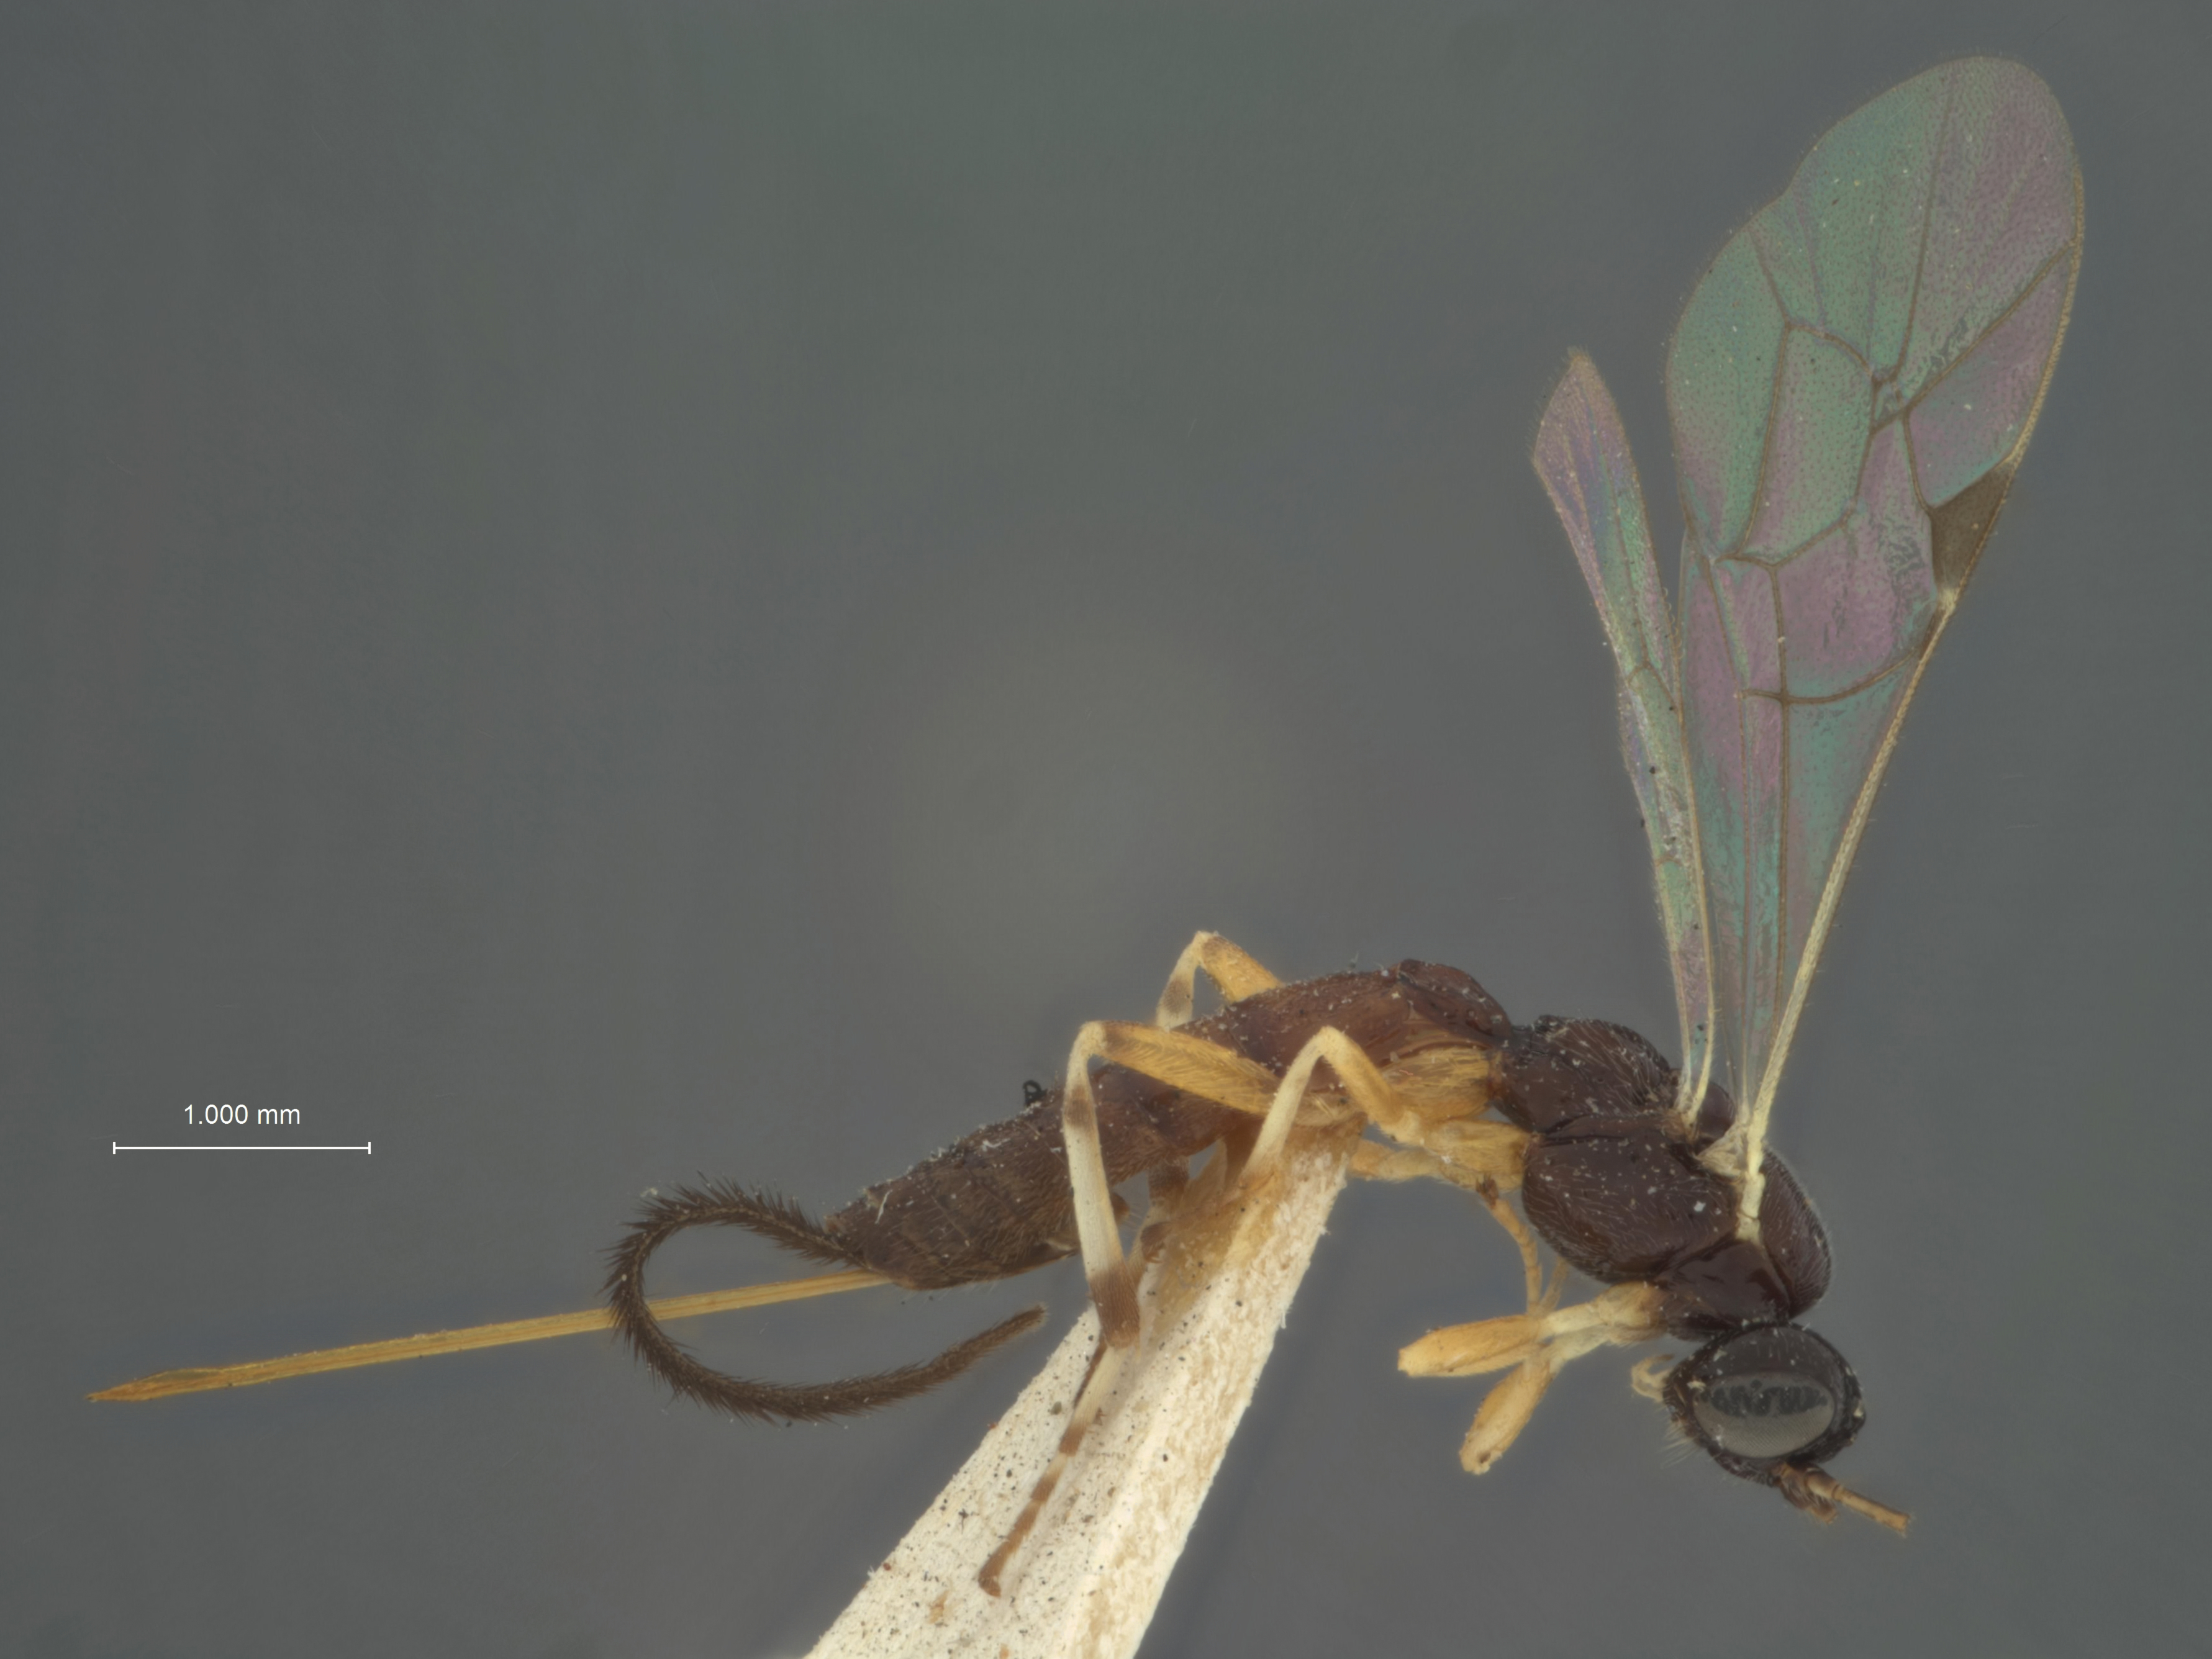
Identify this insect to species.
Pimpla gossypii
